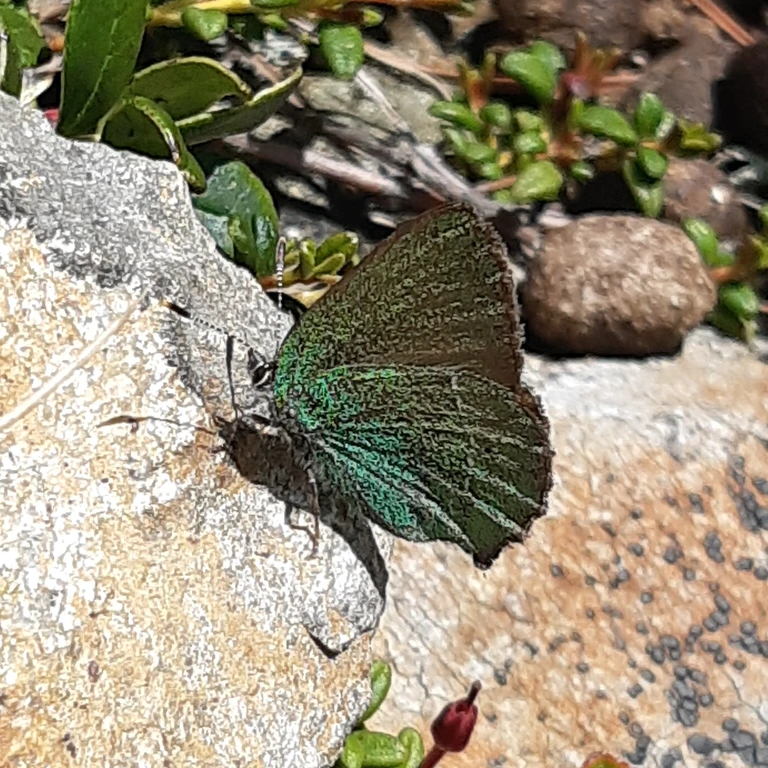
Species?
Callophrys rubi
